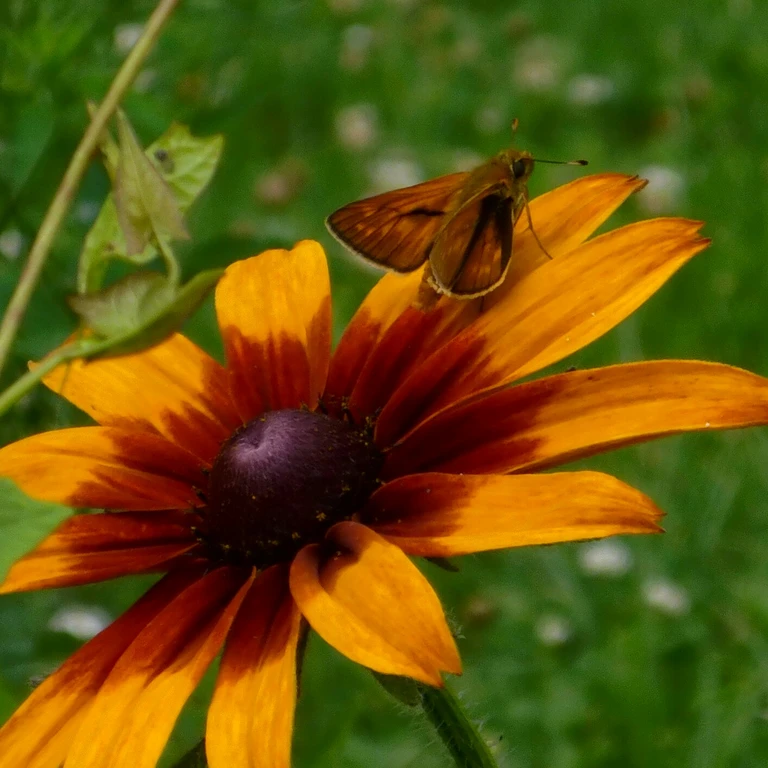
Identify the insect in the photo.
Ochlodes sylvanus (also Ochlodes venata)
